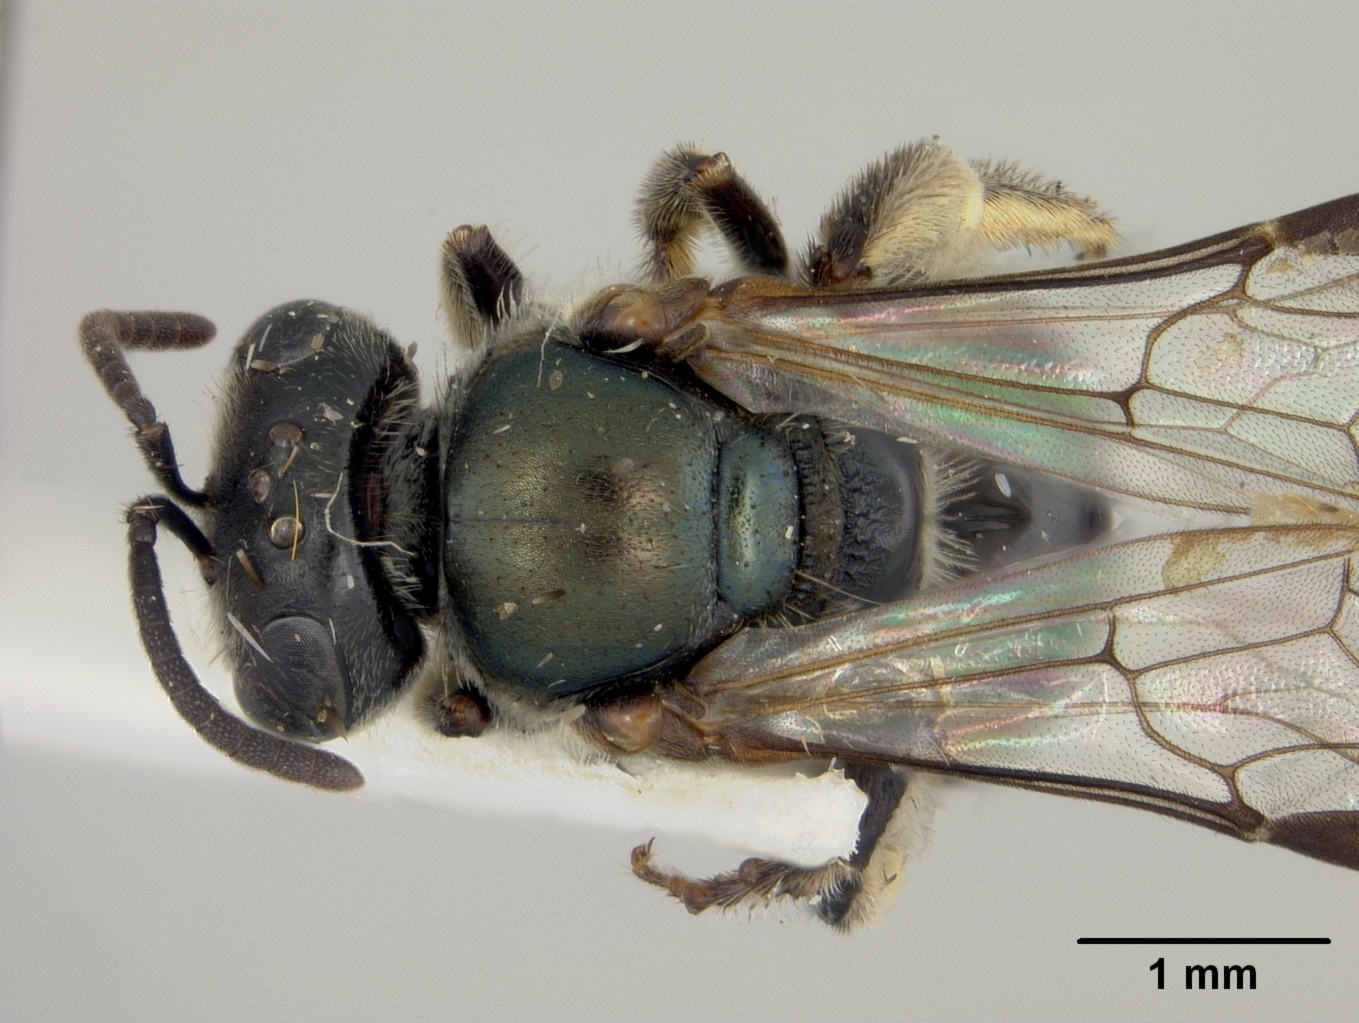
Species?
Homalictus brachyptera
